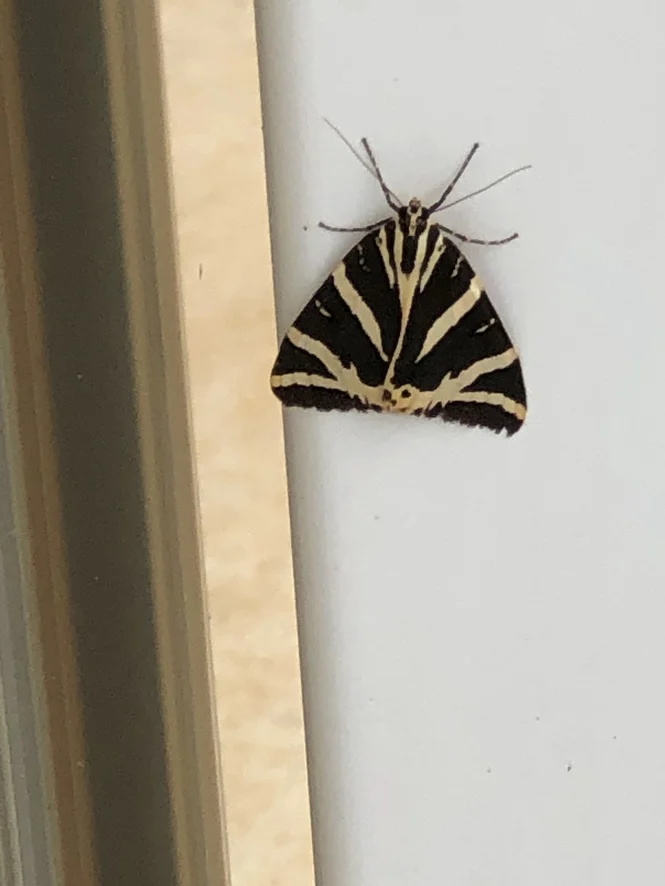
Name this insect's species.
Euplagia quadripunctaria
